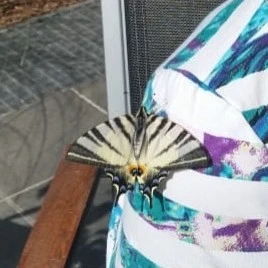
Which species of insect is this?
Iphiclides podalirius
